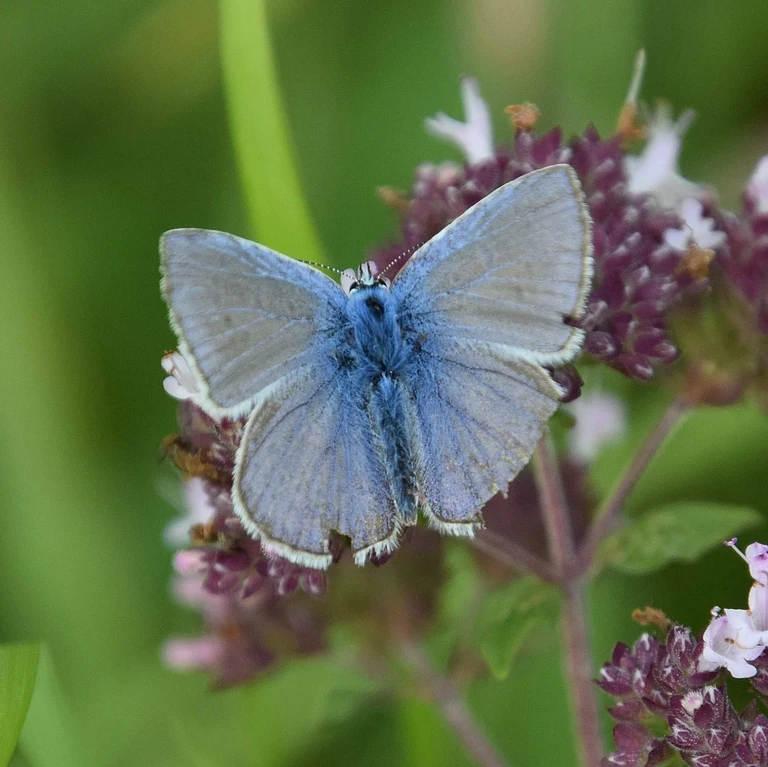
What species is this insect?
Polyommatus icarus
